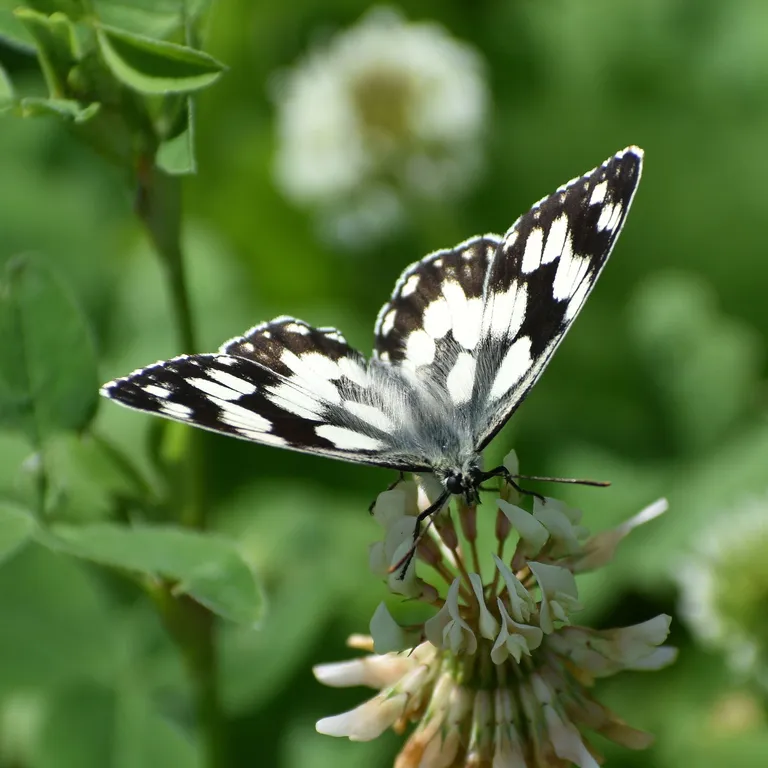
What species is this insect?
Melanargia galathea
